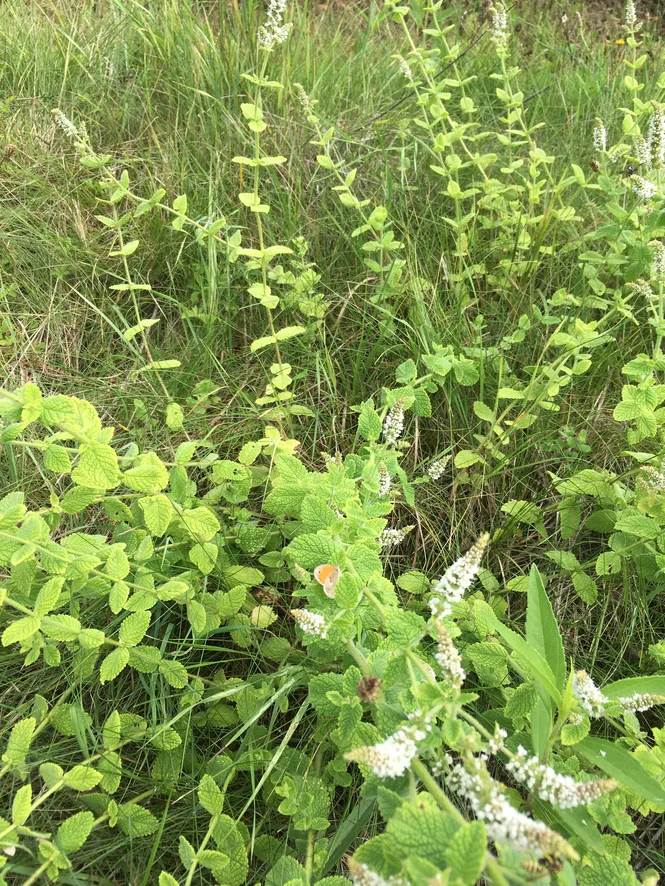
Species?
Coenonympha pamphilus
